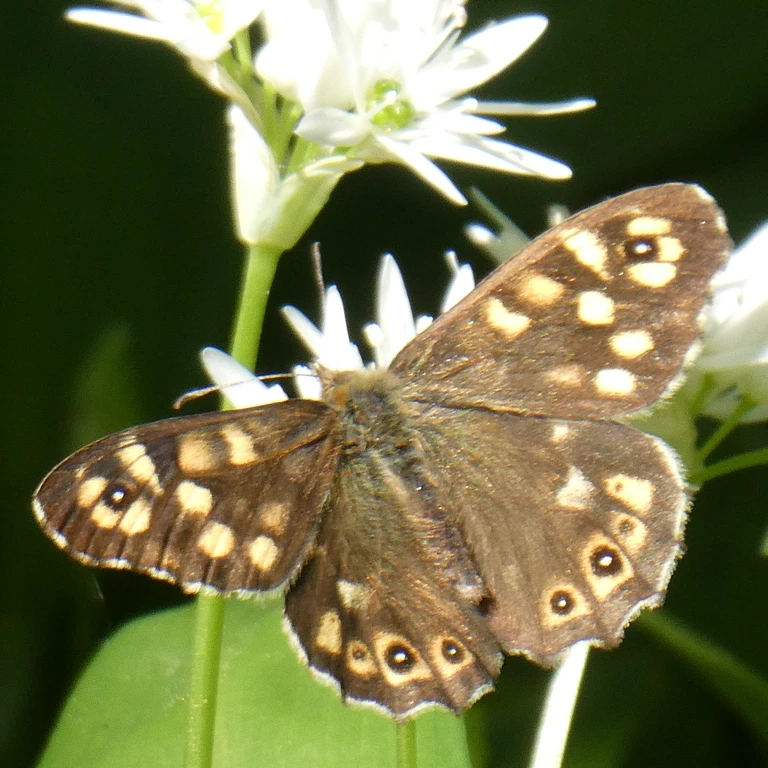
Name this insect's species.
Pararge aegeria
